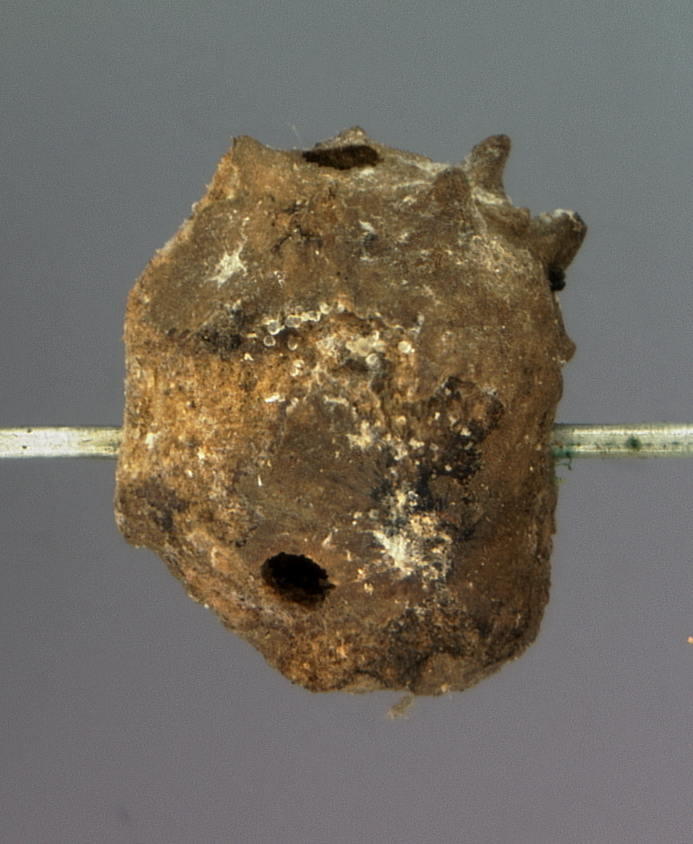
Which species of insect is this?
Andricus murtfeldtae
